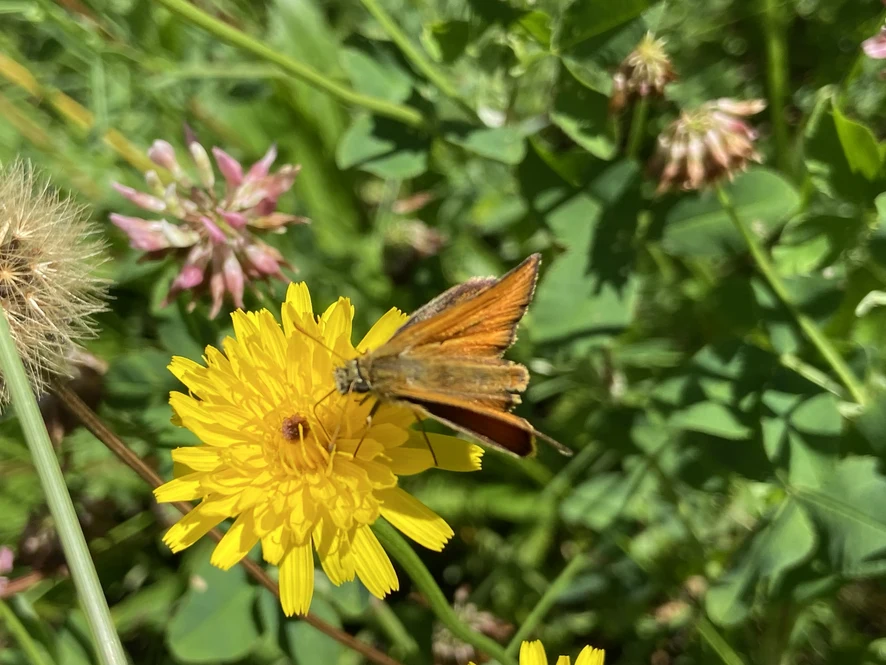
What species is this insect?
Thymelicus sylvestris
